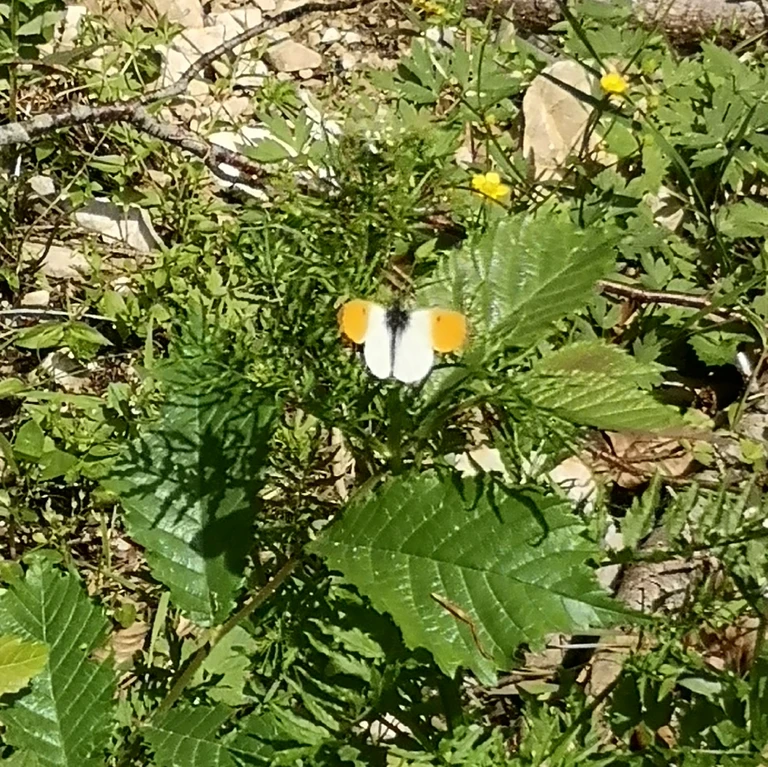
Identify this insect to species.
Anthocharis cardamines
